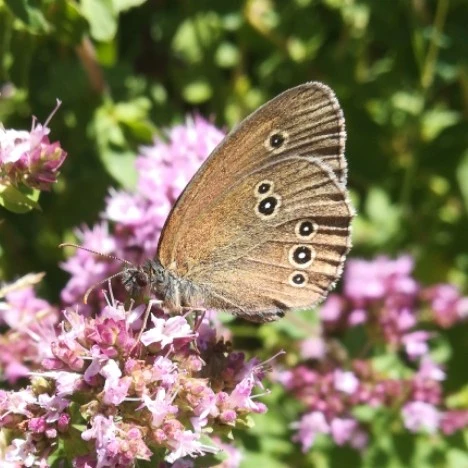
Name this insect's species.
Aphantopus hyperantus
